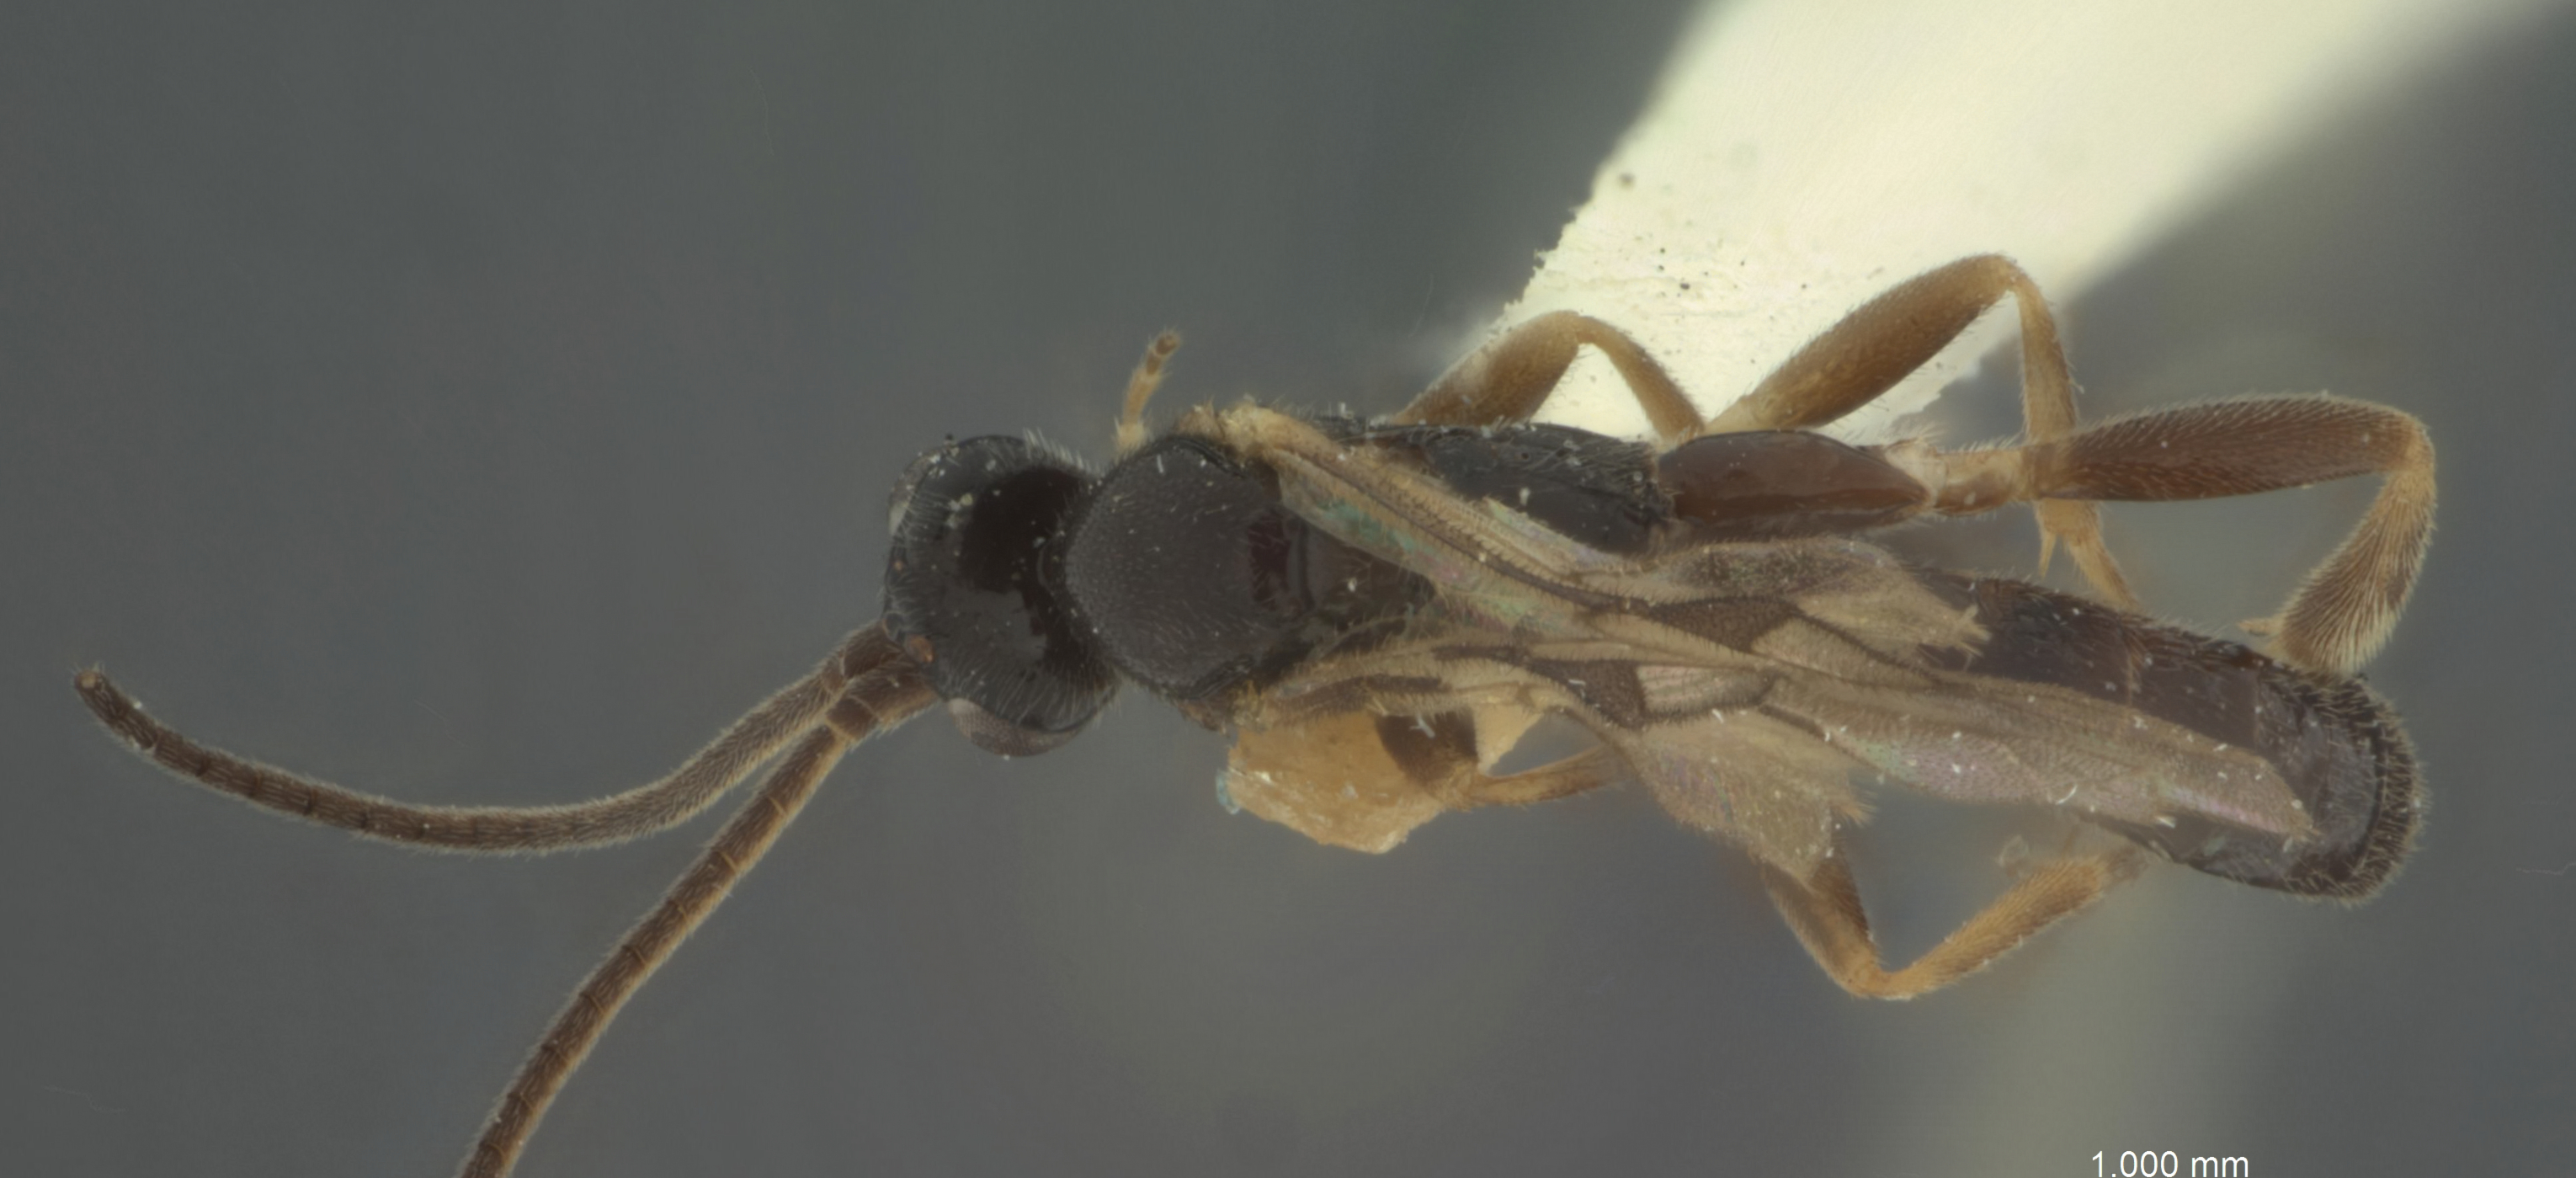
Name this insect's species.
Atmetus insularis
